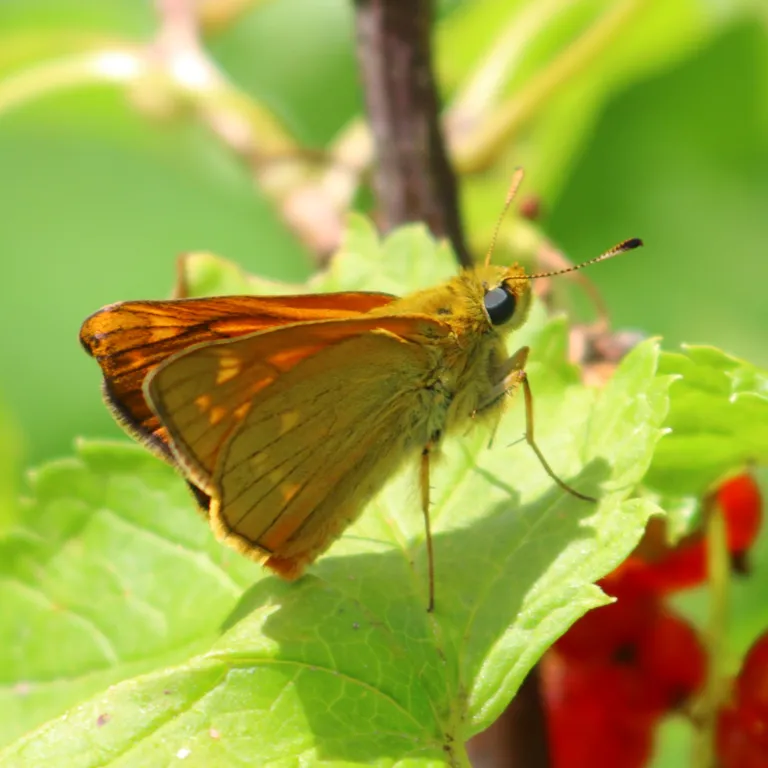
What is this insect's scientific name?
Ochlodes sylvanus (also Ochlodes venata)
